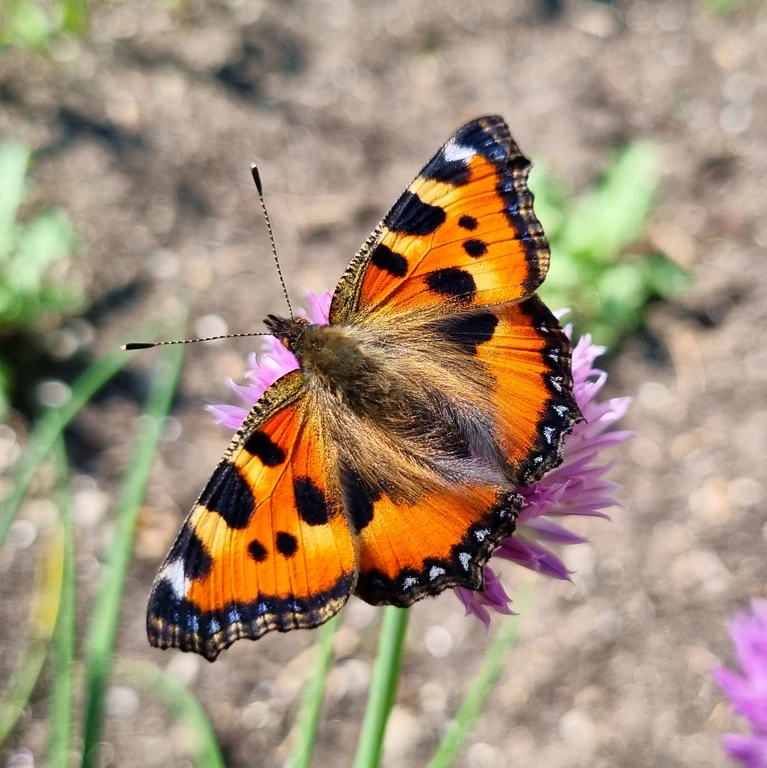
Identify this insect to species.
Aglais urticae
